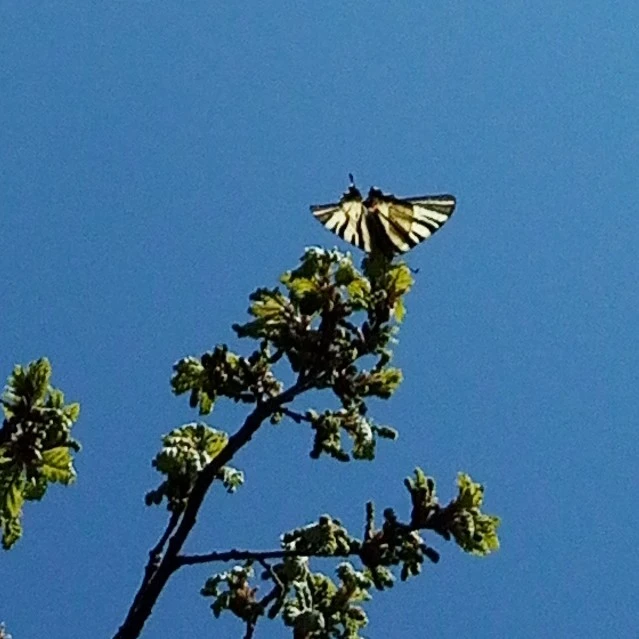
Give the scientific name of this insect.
Iphiclides podalirius
